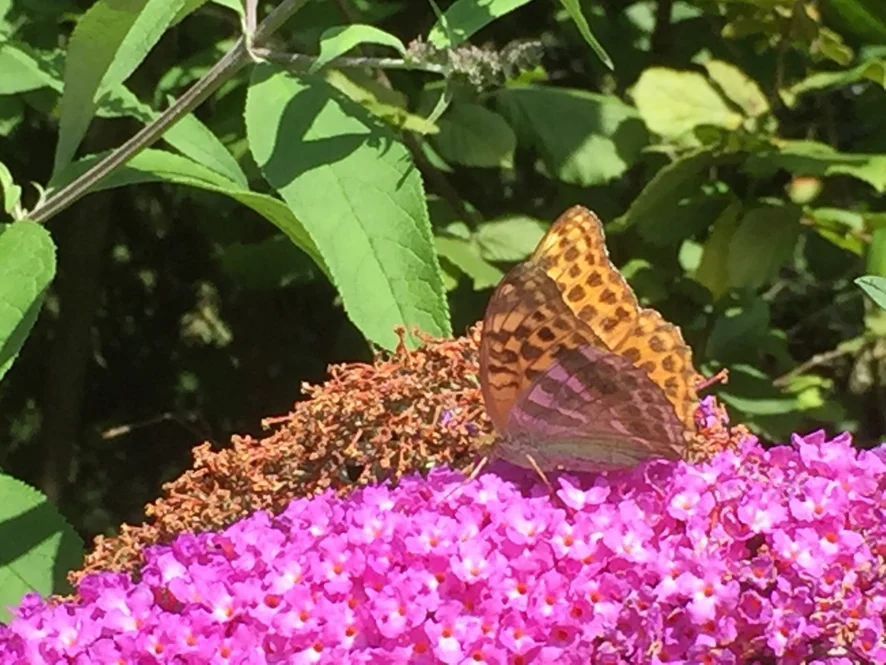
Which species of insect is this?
Argynnis paphia
